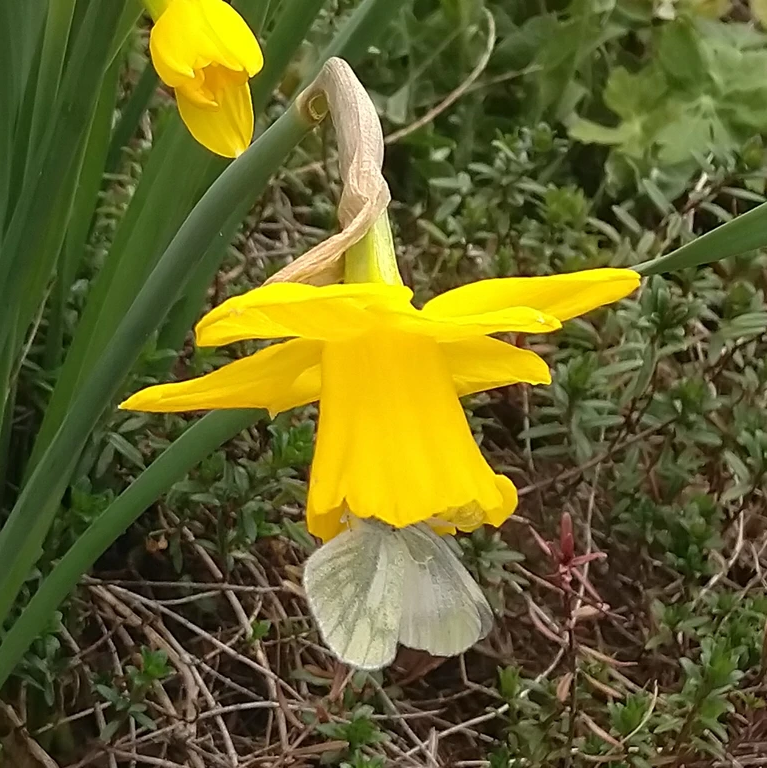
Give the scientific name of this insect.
Leptidea sinapis/juvernica
